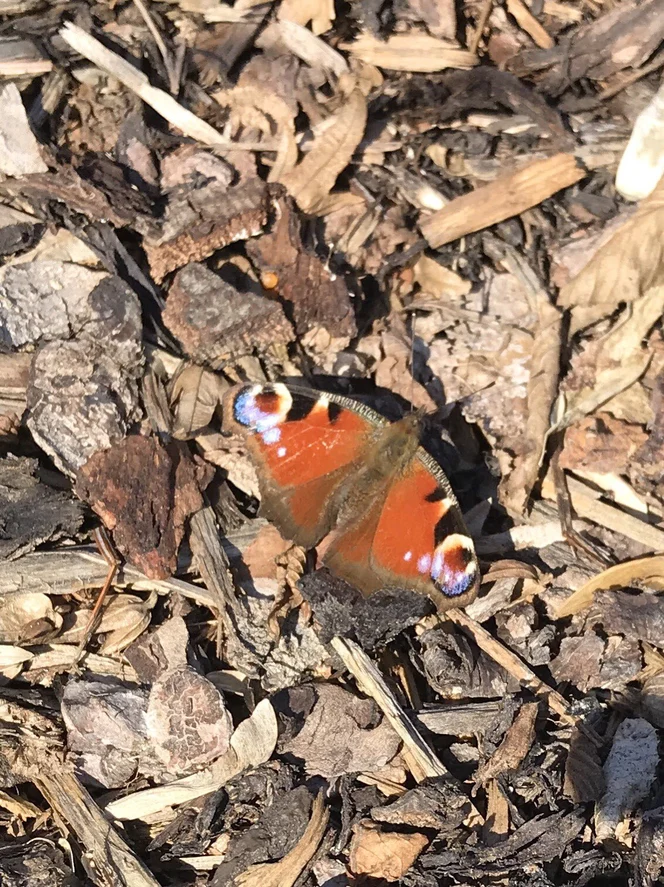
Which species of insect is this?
Aglais io
